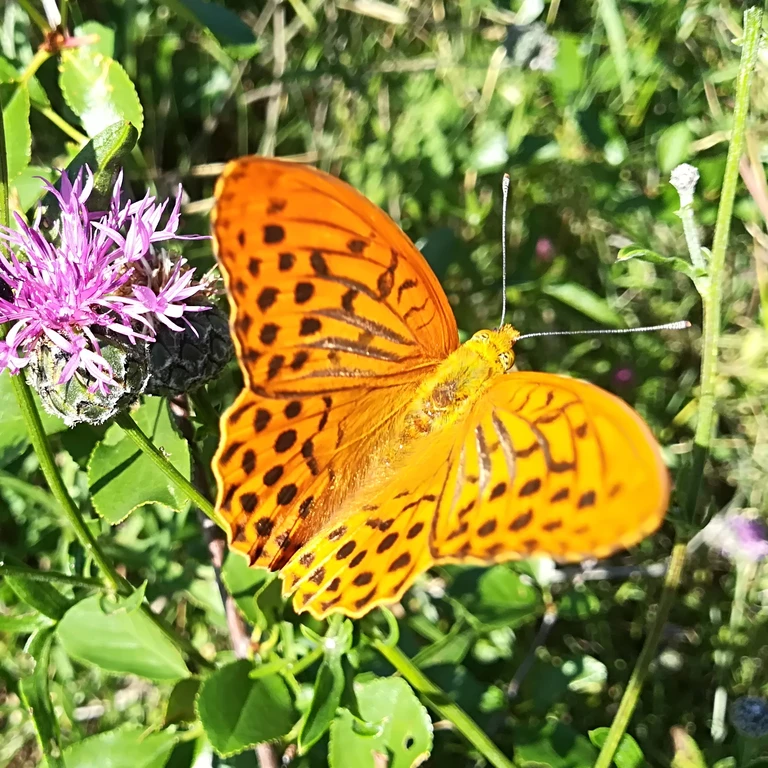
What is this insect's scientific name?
Argynnis paphia
